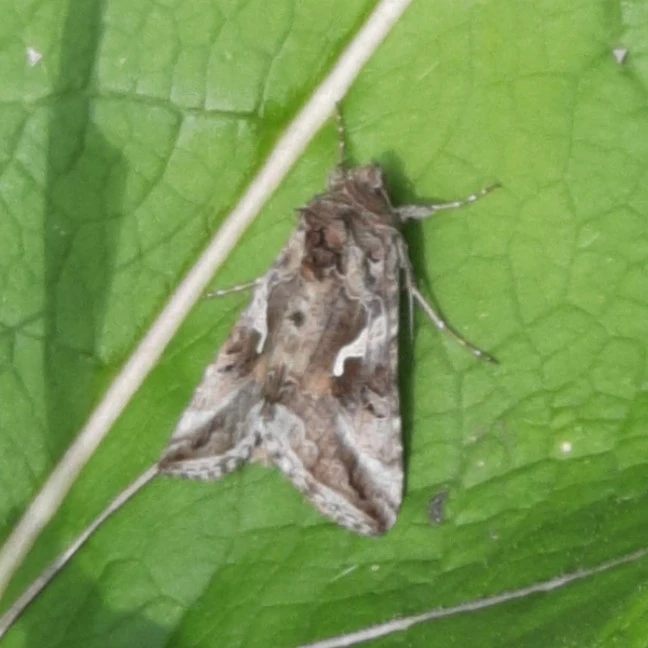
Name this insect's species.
Autographa gamma
